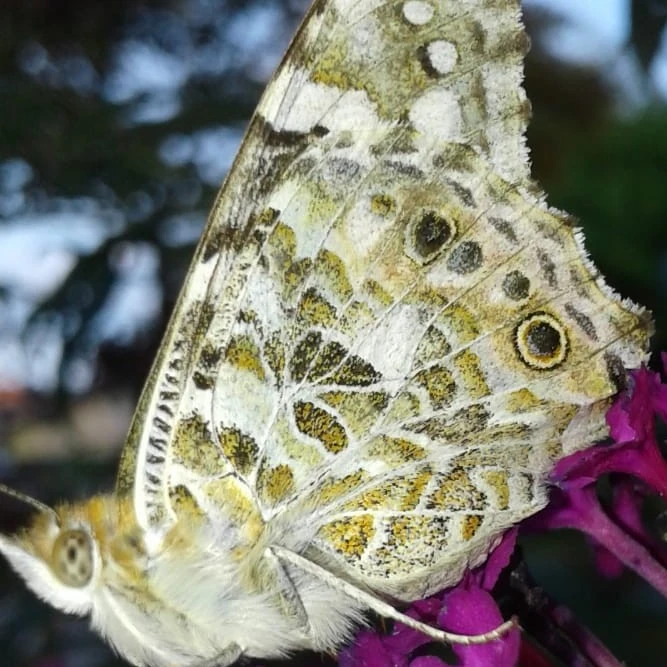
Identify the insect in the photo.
Vanessa cardui
